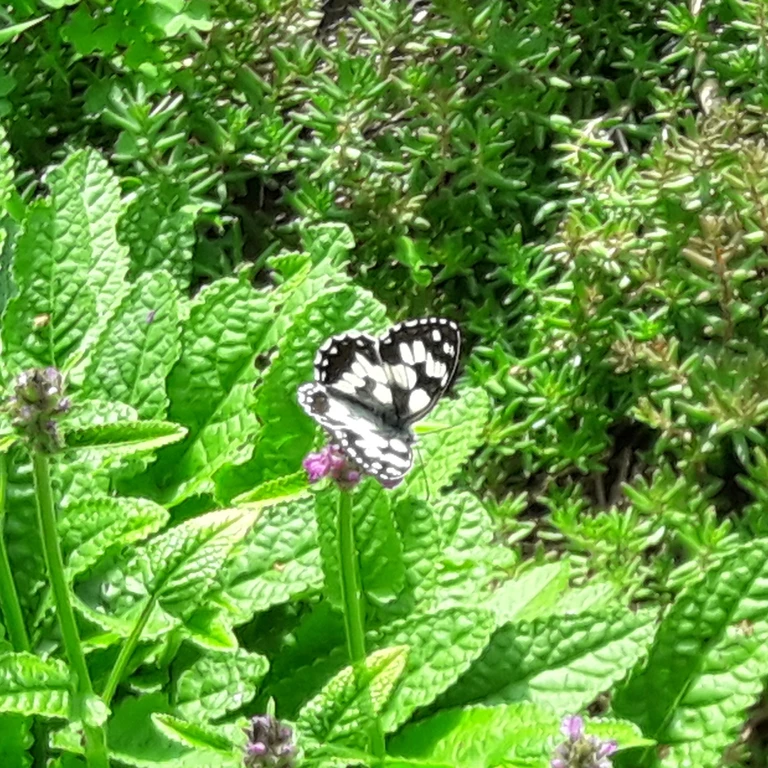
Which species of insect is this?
Melanargia galathea
